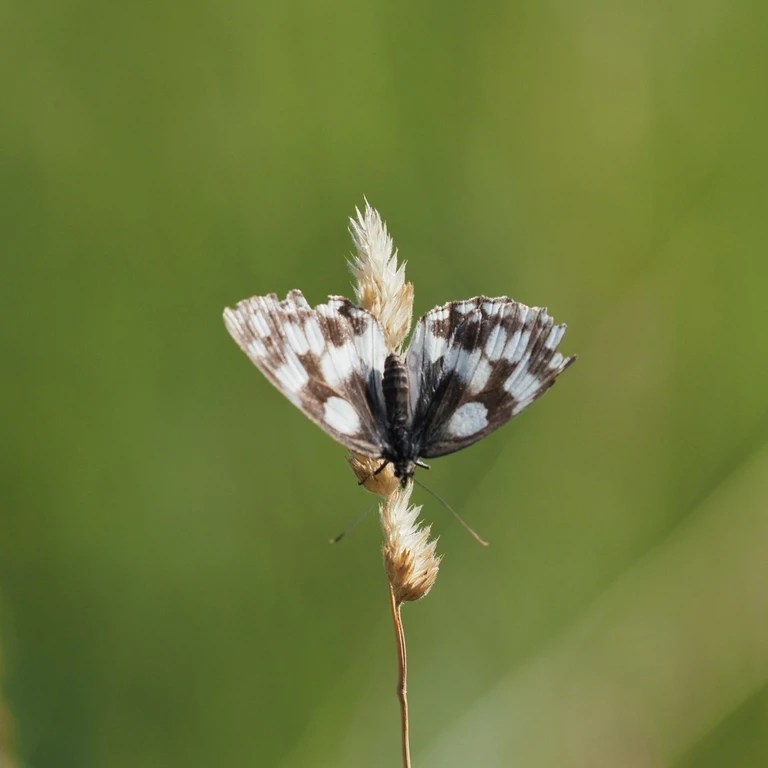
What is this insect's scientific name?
Melanargia galathea
